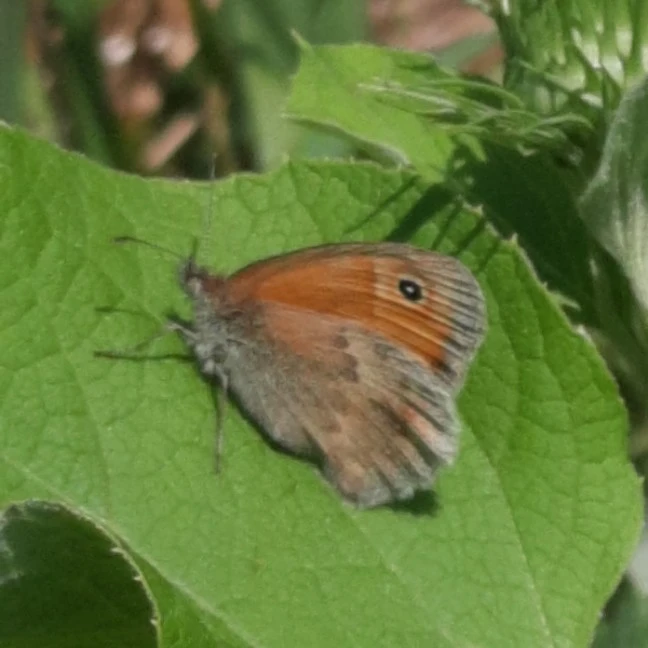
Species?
Coenonympha pamphilus
